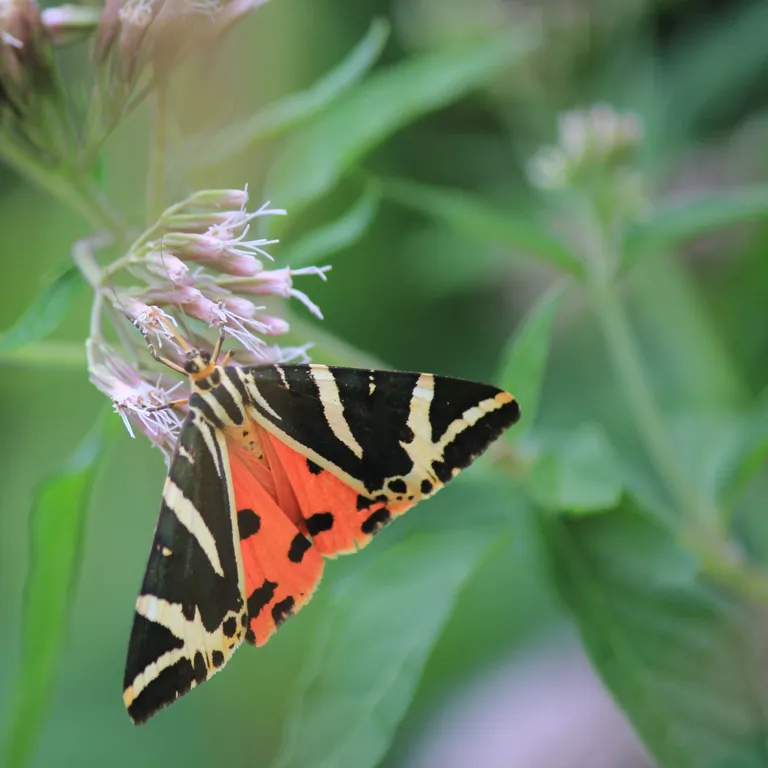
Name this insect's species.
Euplagia quadripunctaria
